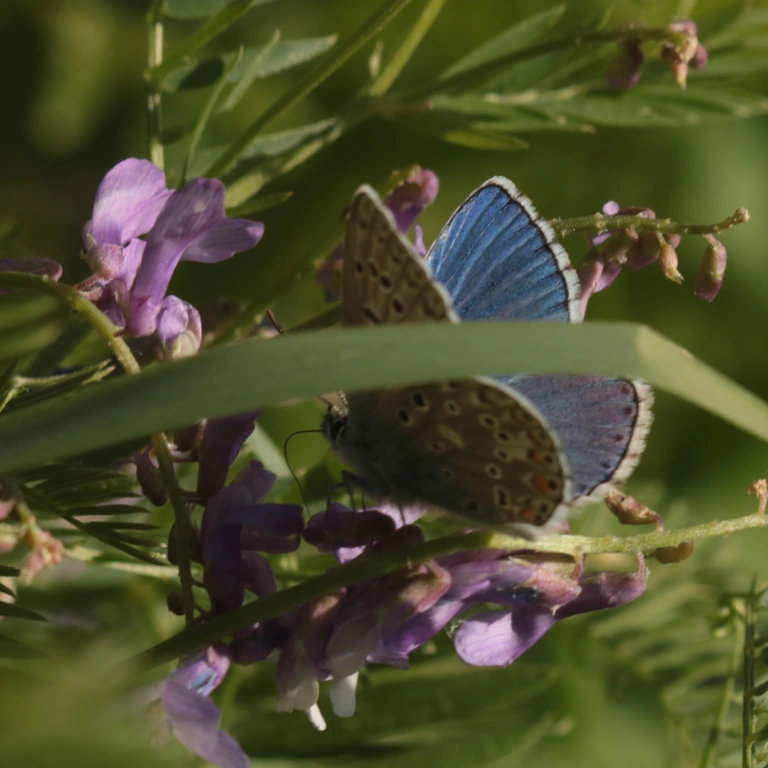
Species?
Lysandra bellargus
